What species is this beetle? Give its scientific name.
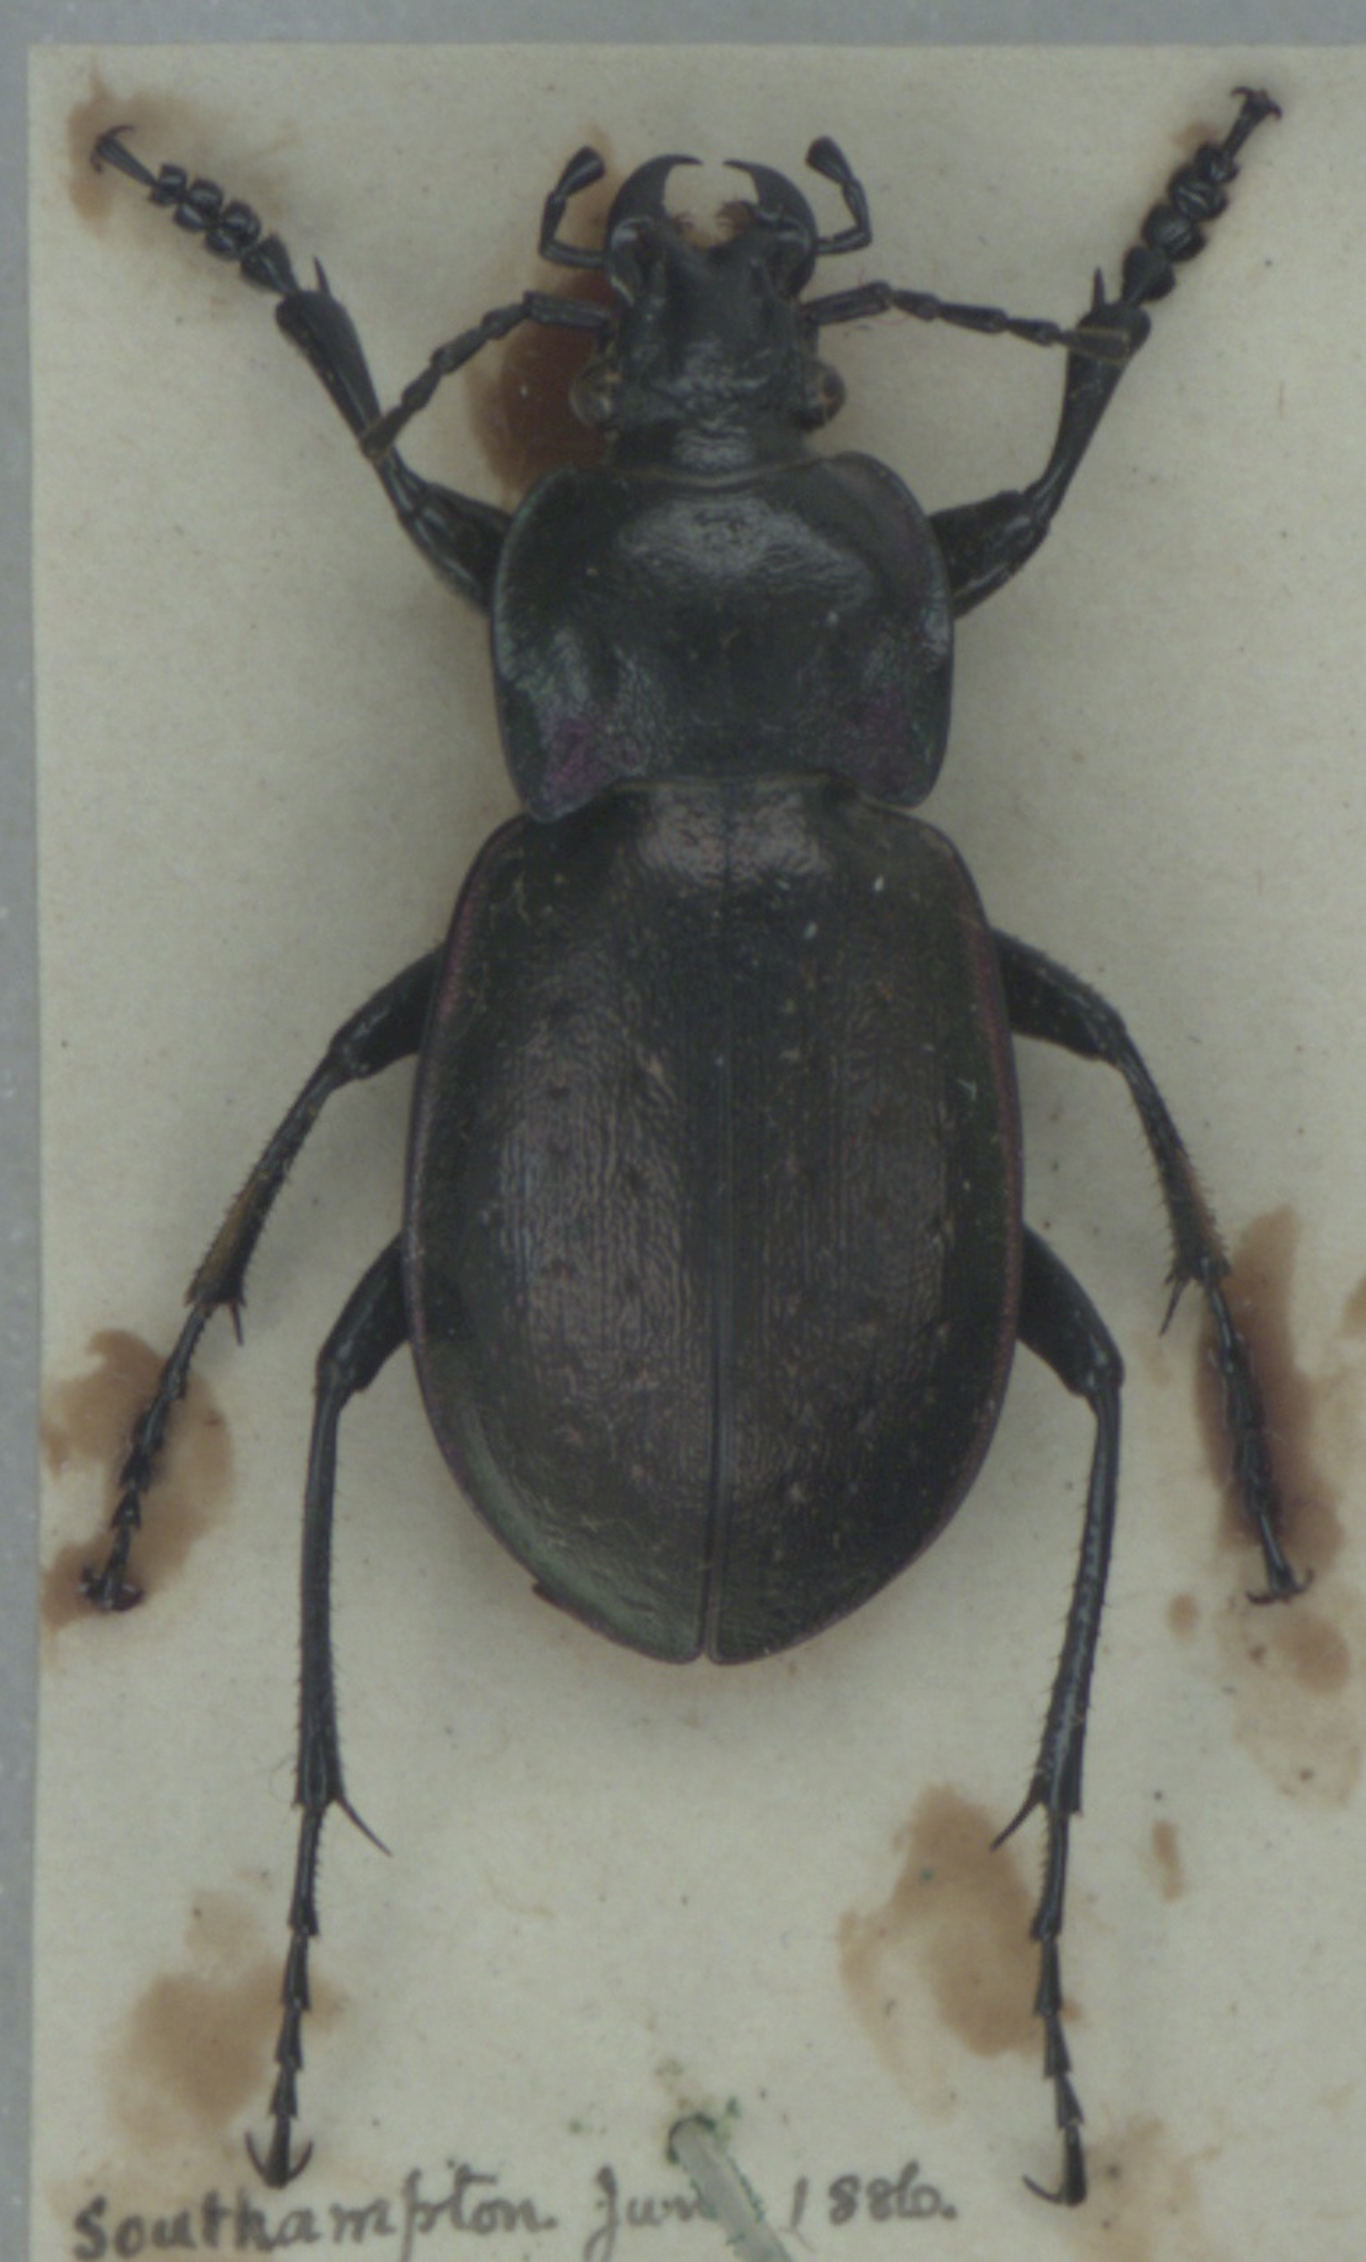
Carabus nemoralis
